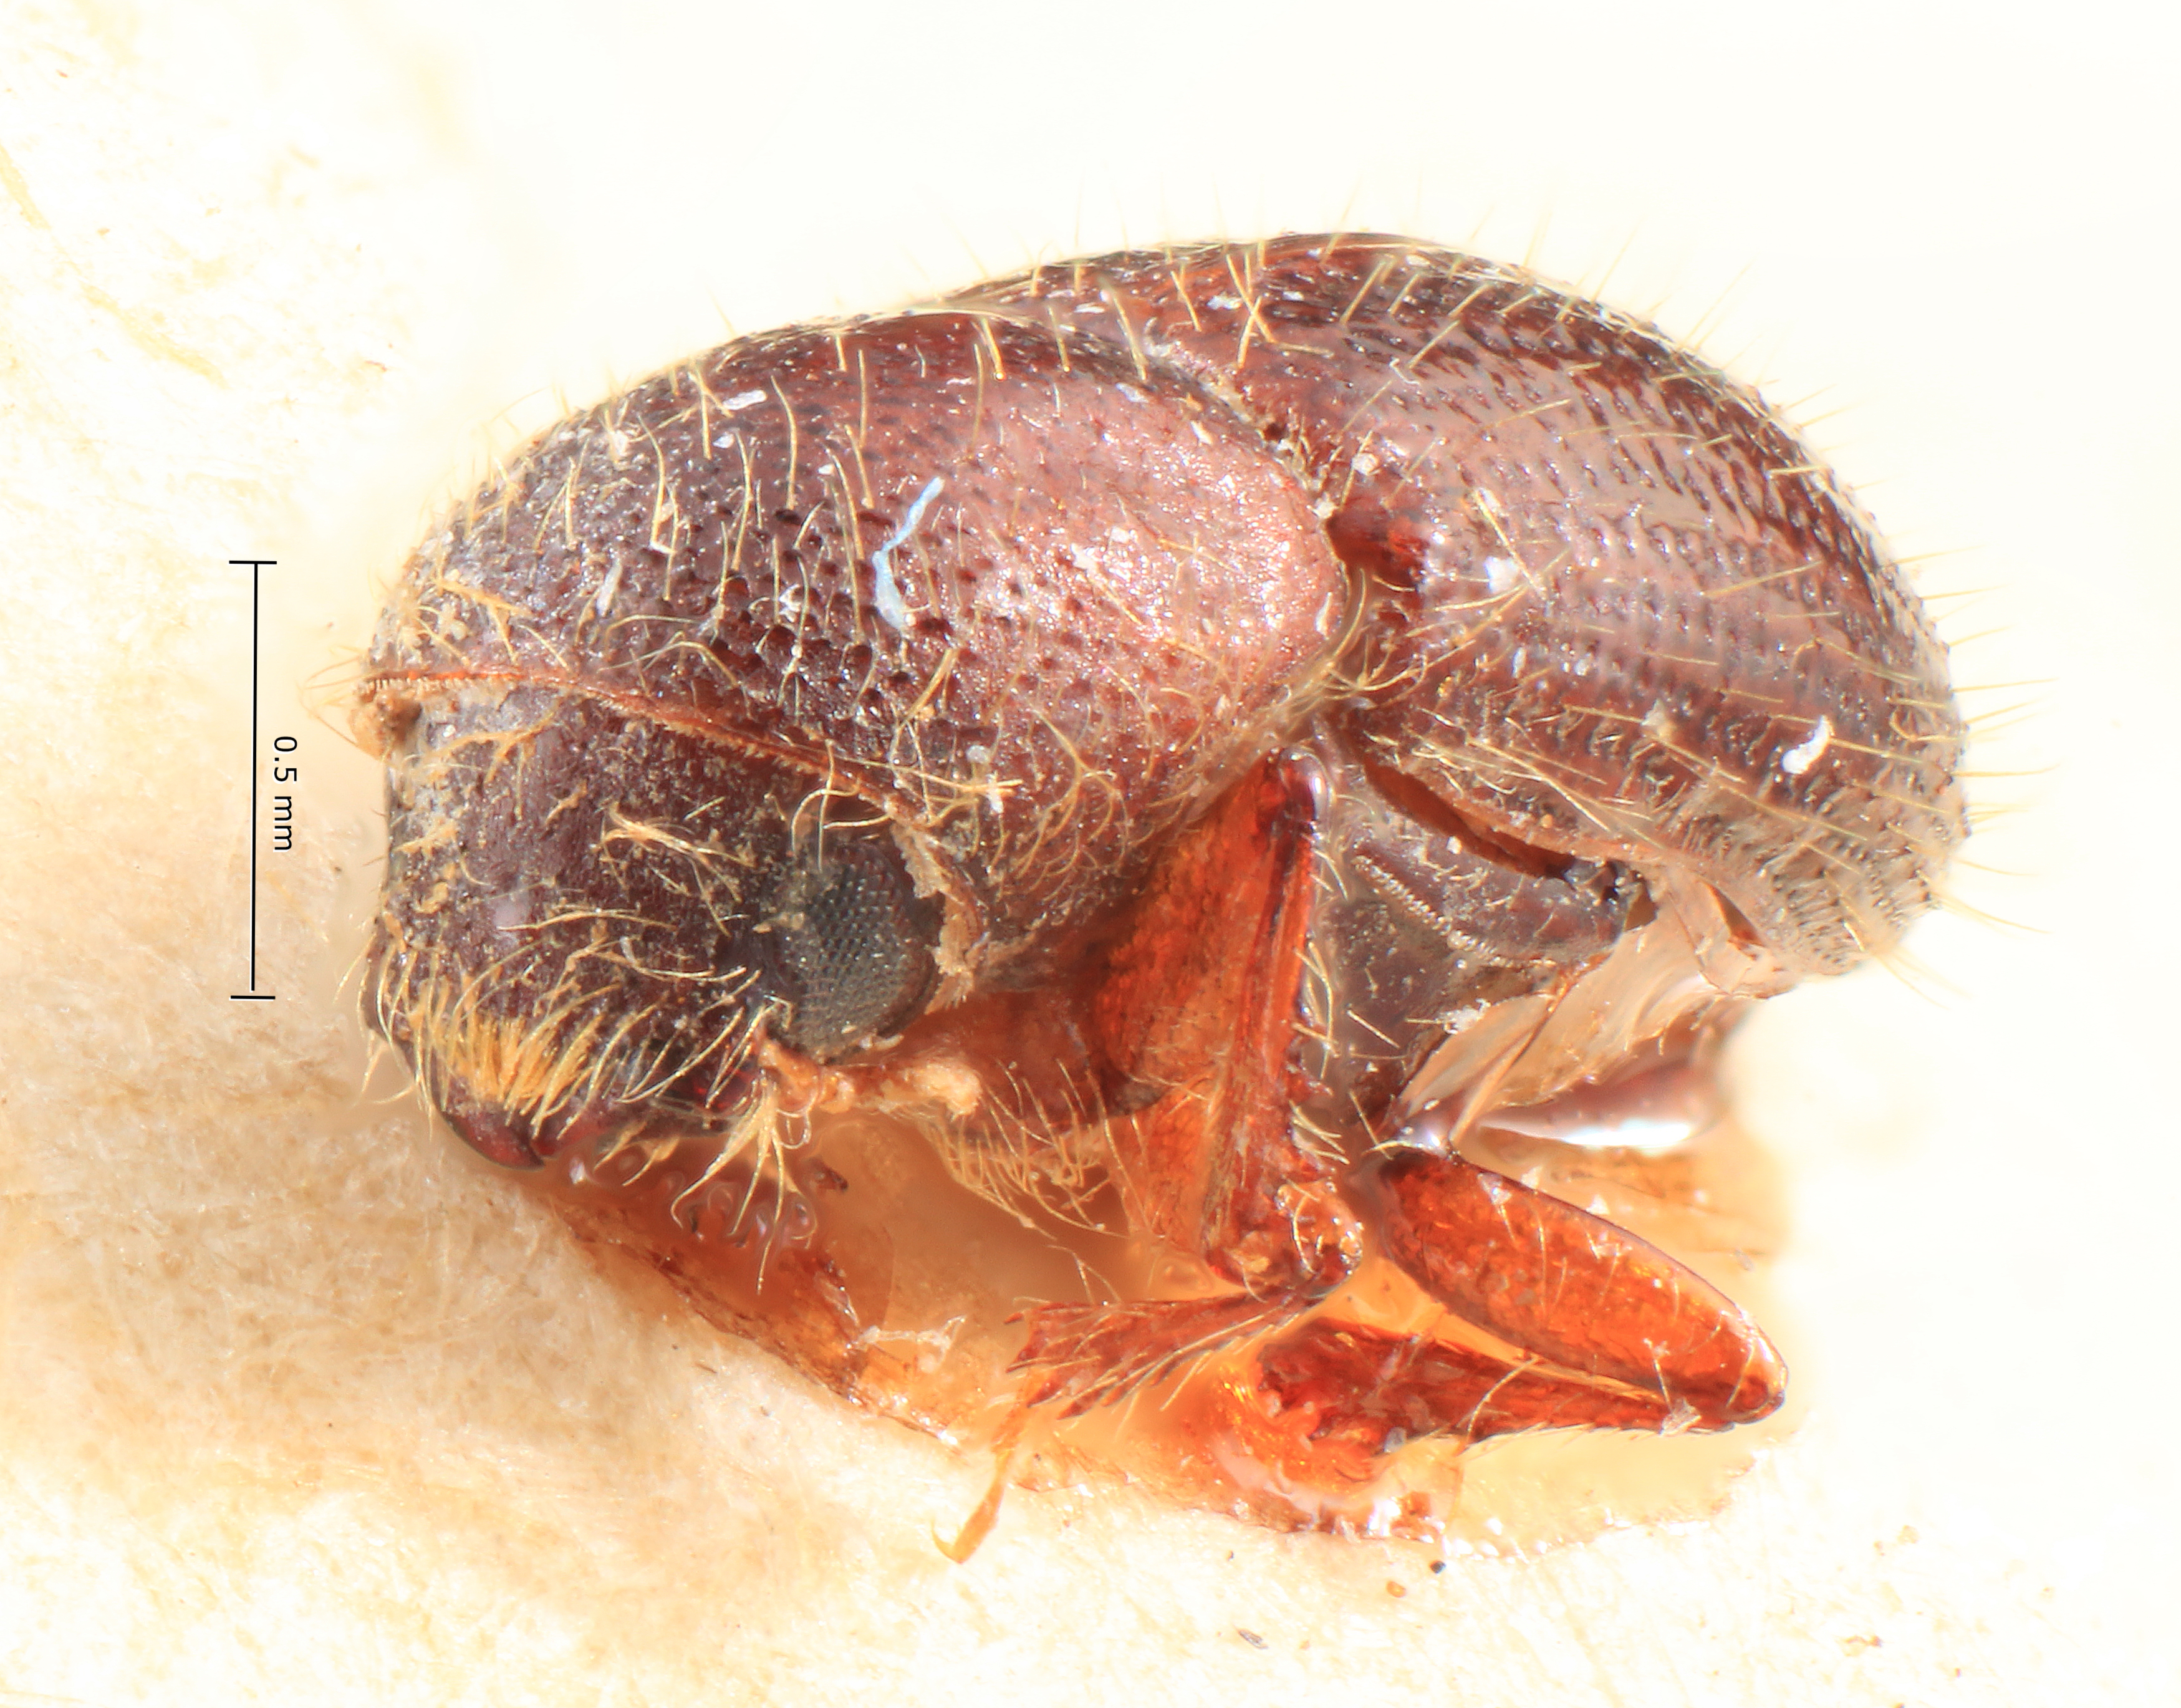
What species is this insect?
Poecilips fallax
